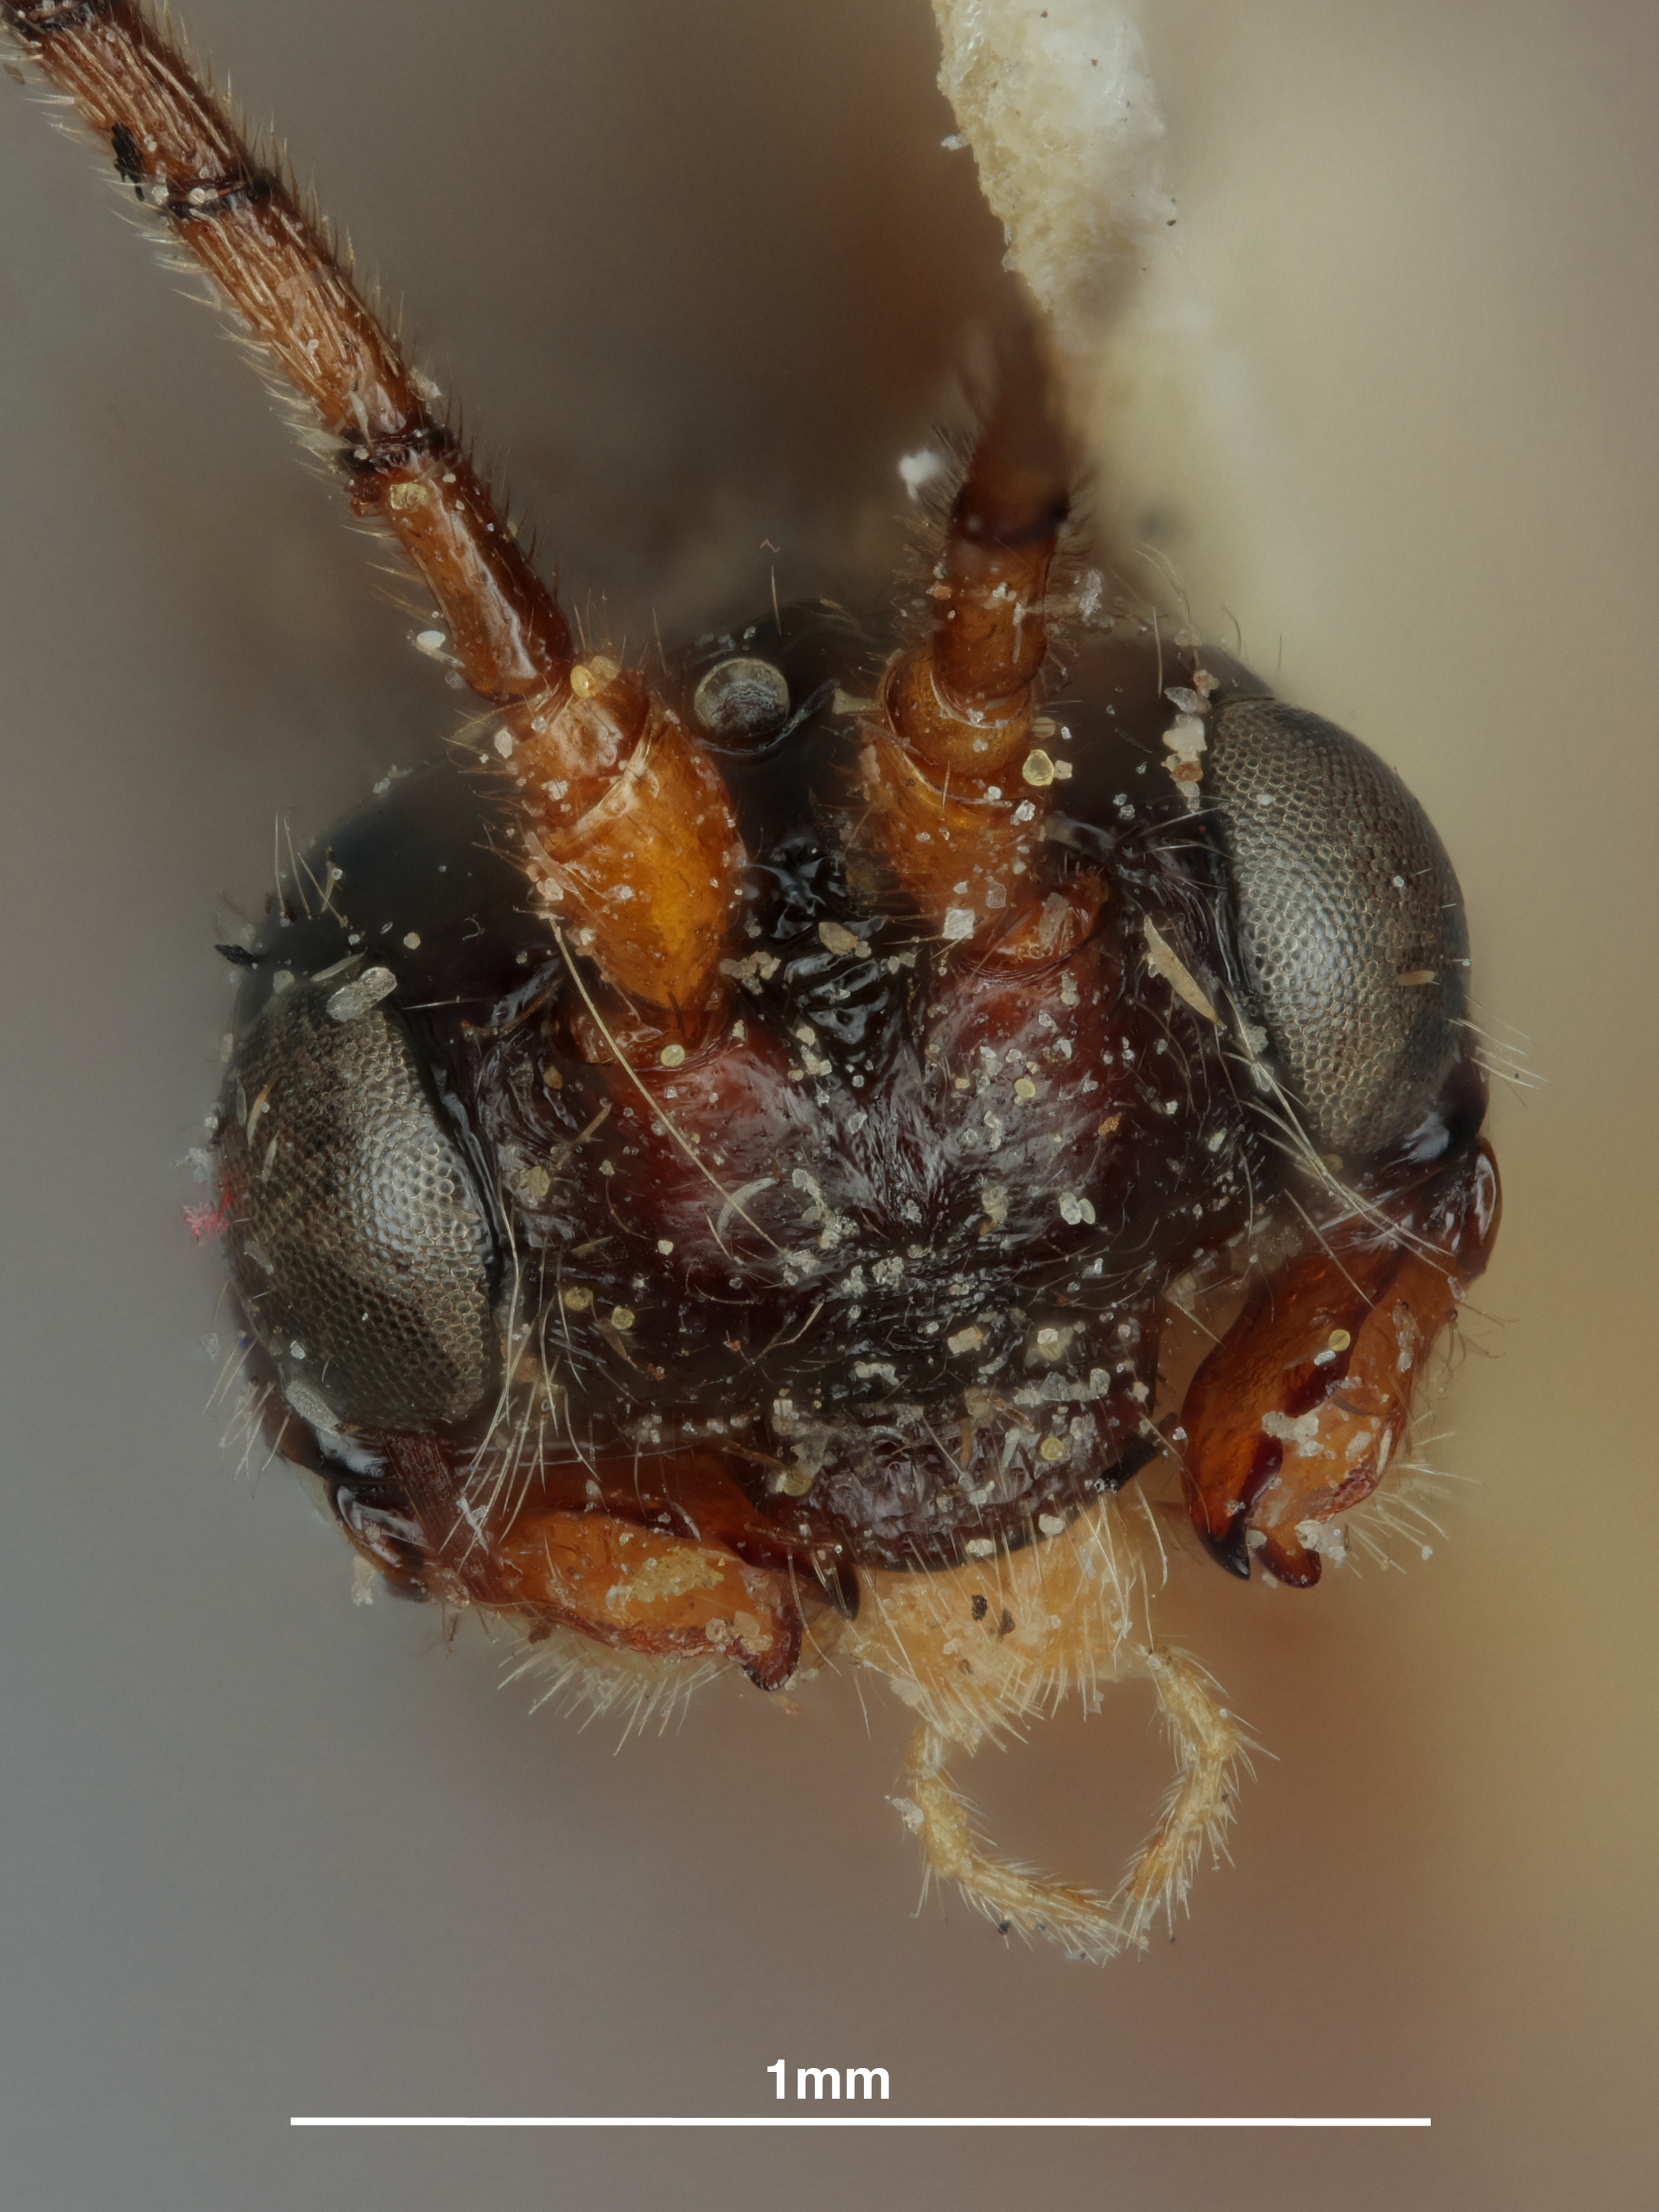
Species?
Phaenocarpa curvata
